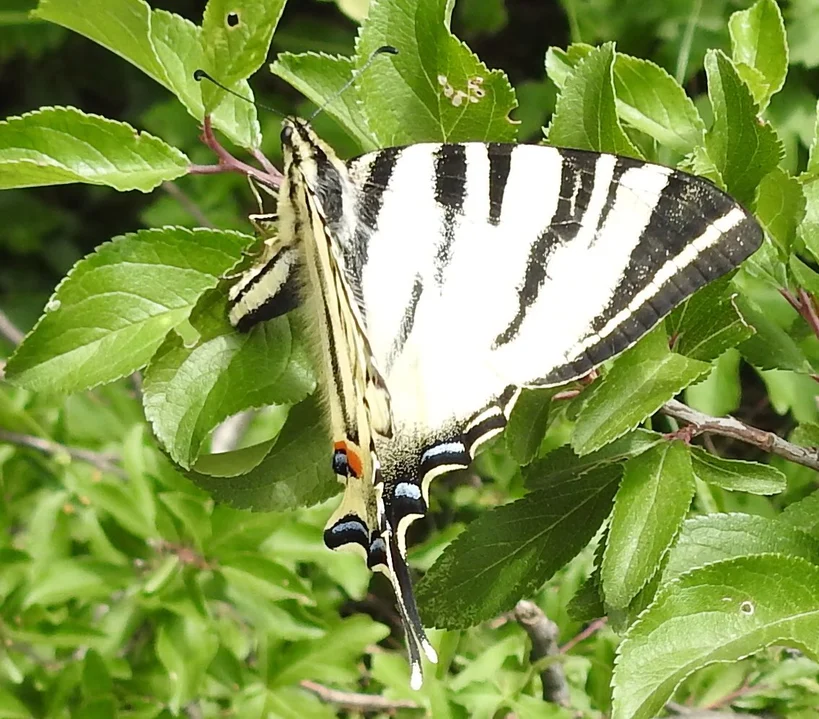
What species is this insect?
Iphiclides podalirius
